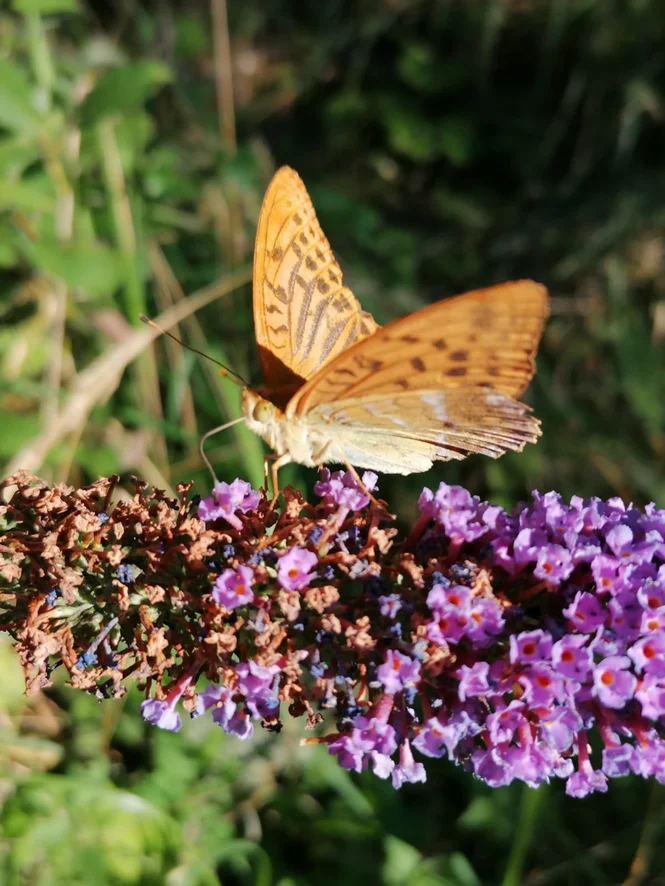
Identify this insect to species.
Argynnis paphia
